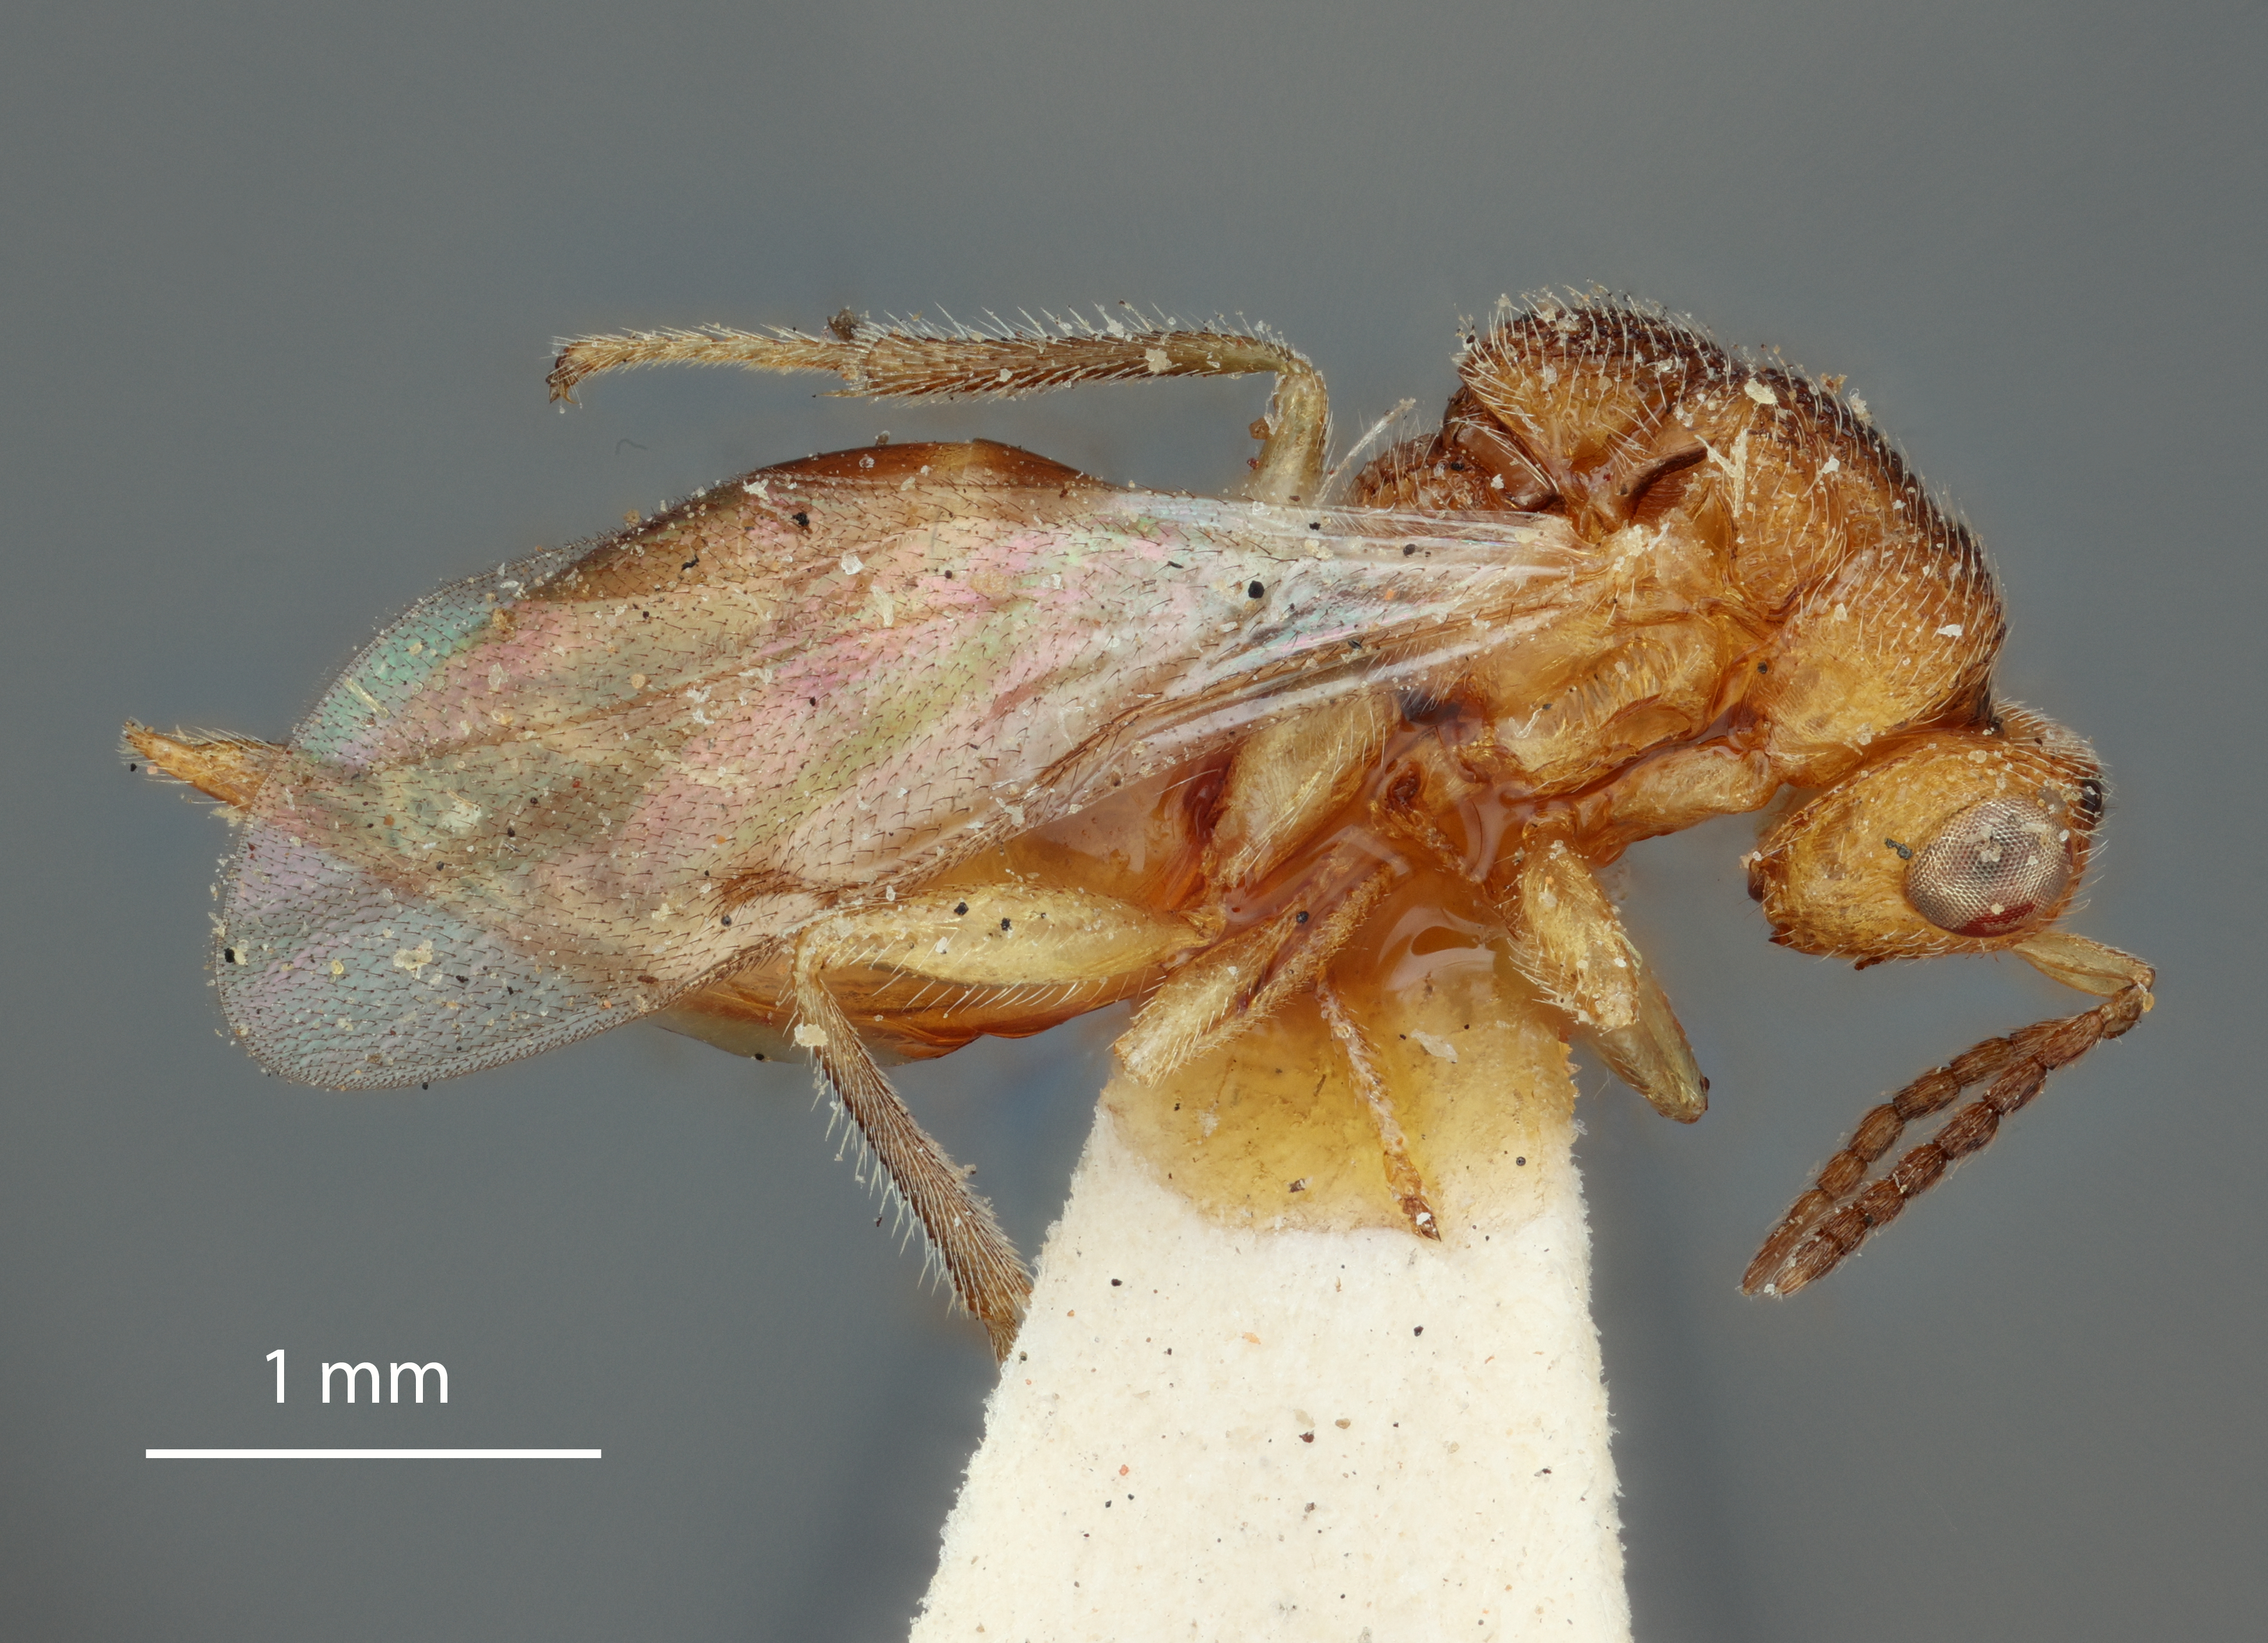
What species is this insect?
Prodecatoma diospyri
